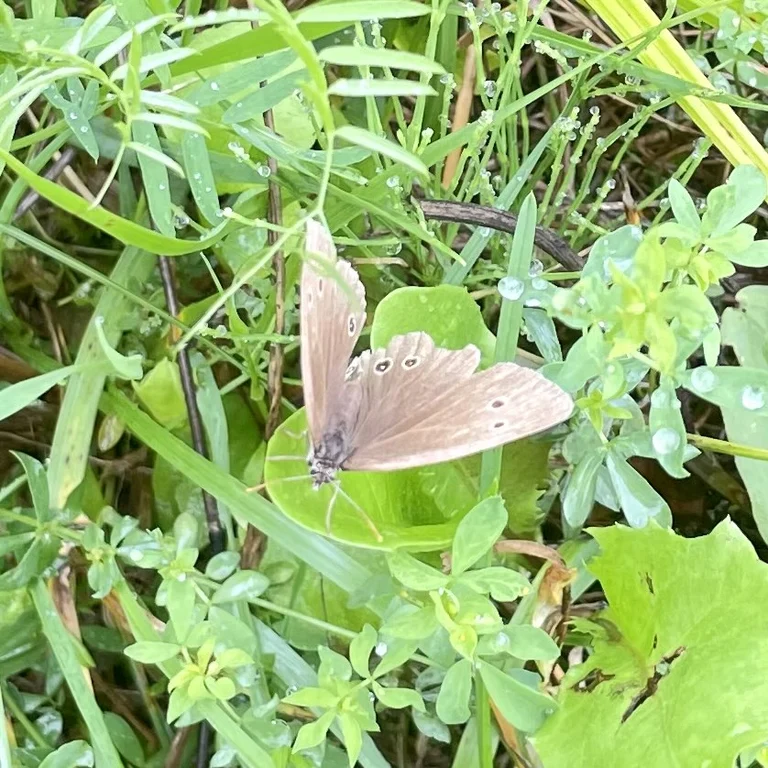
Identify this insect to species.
Aphantopus hyperantus
